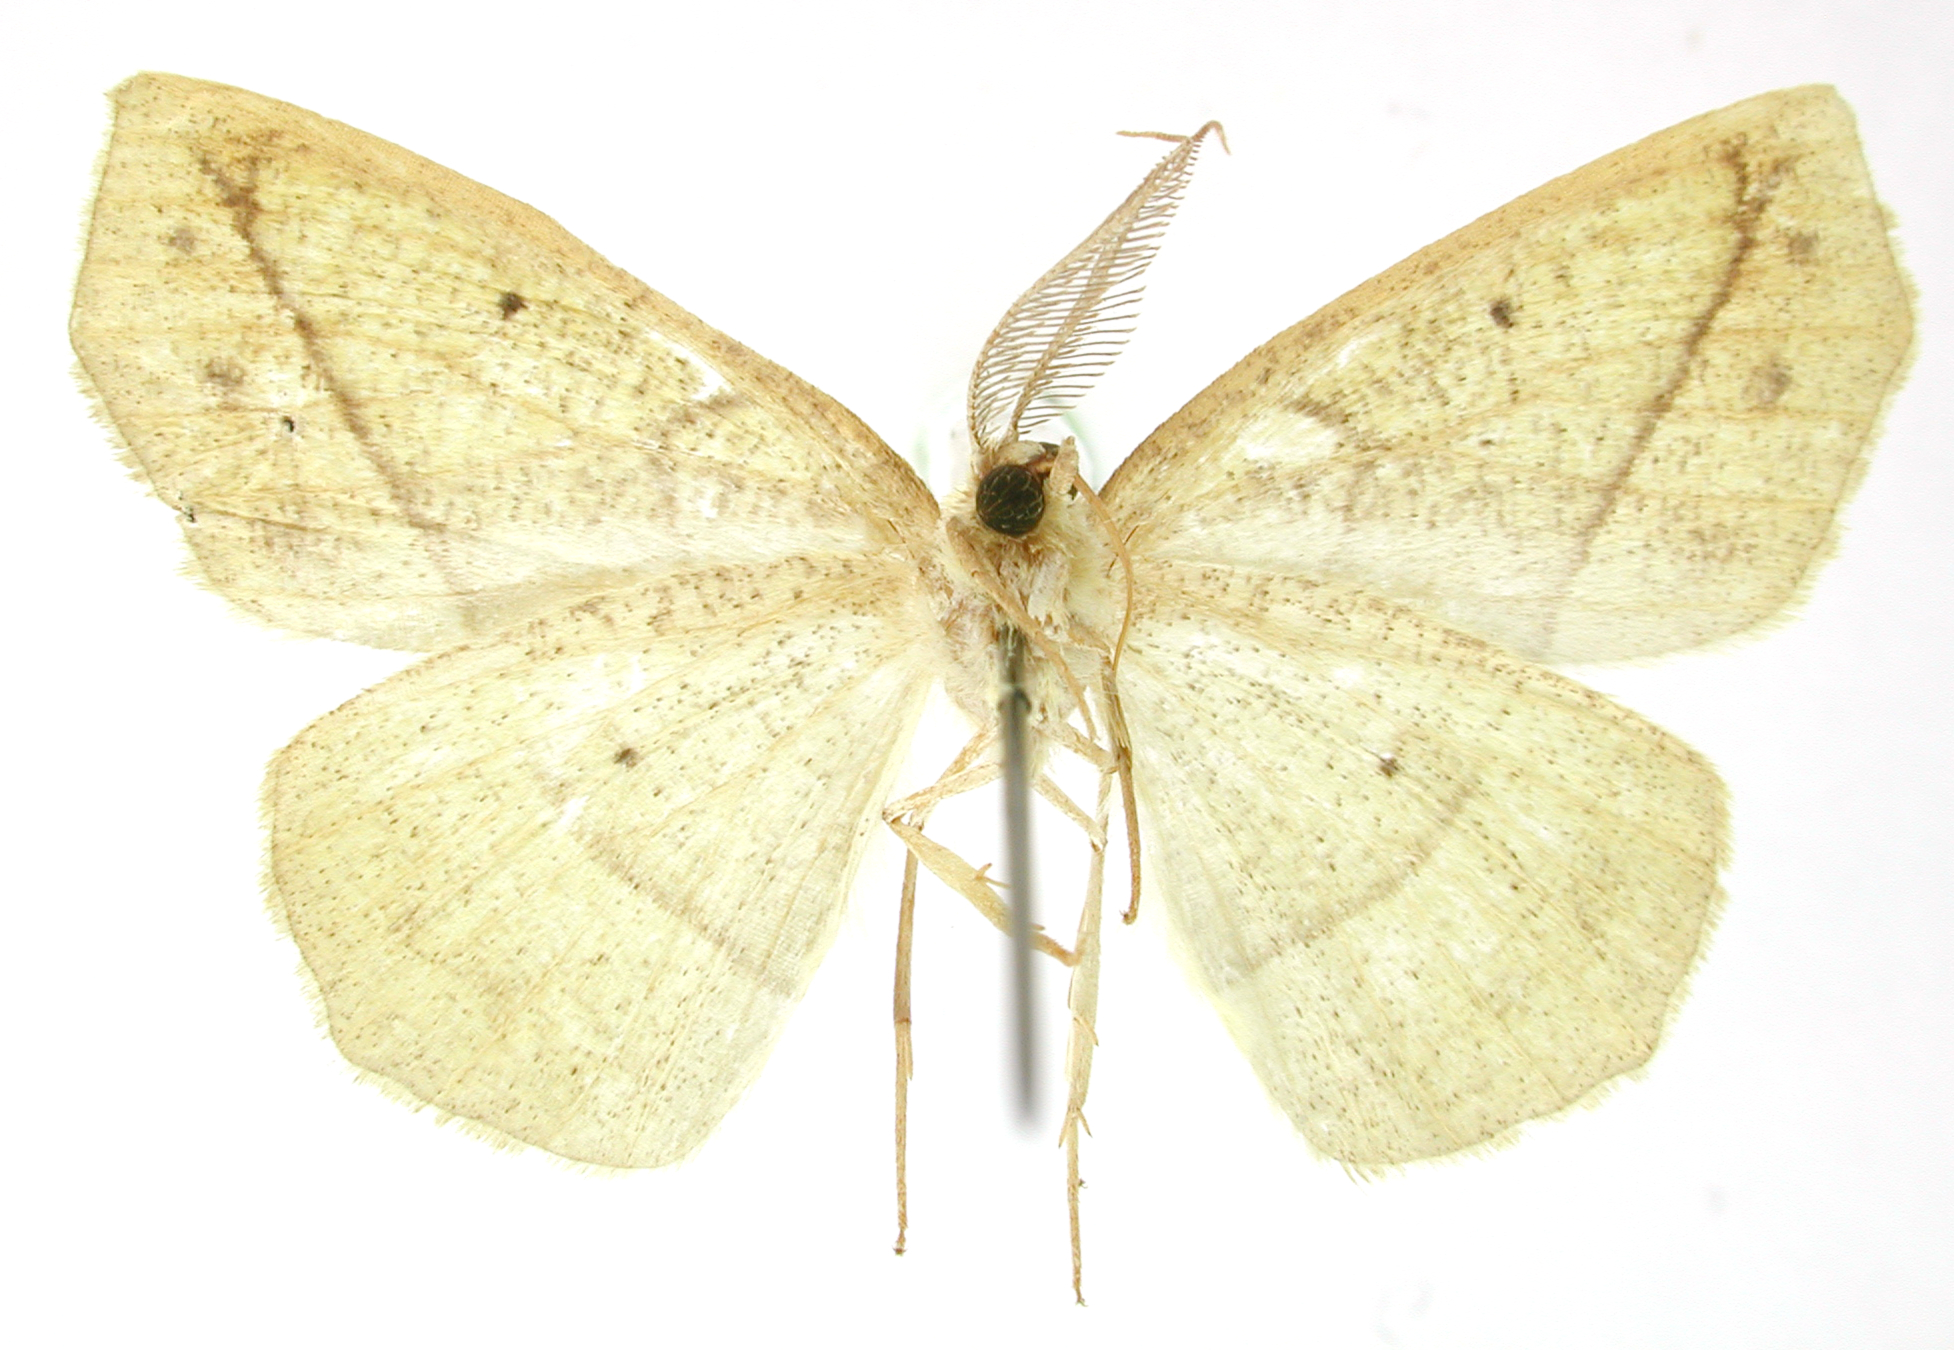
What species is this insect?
Apicia anadis
